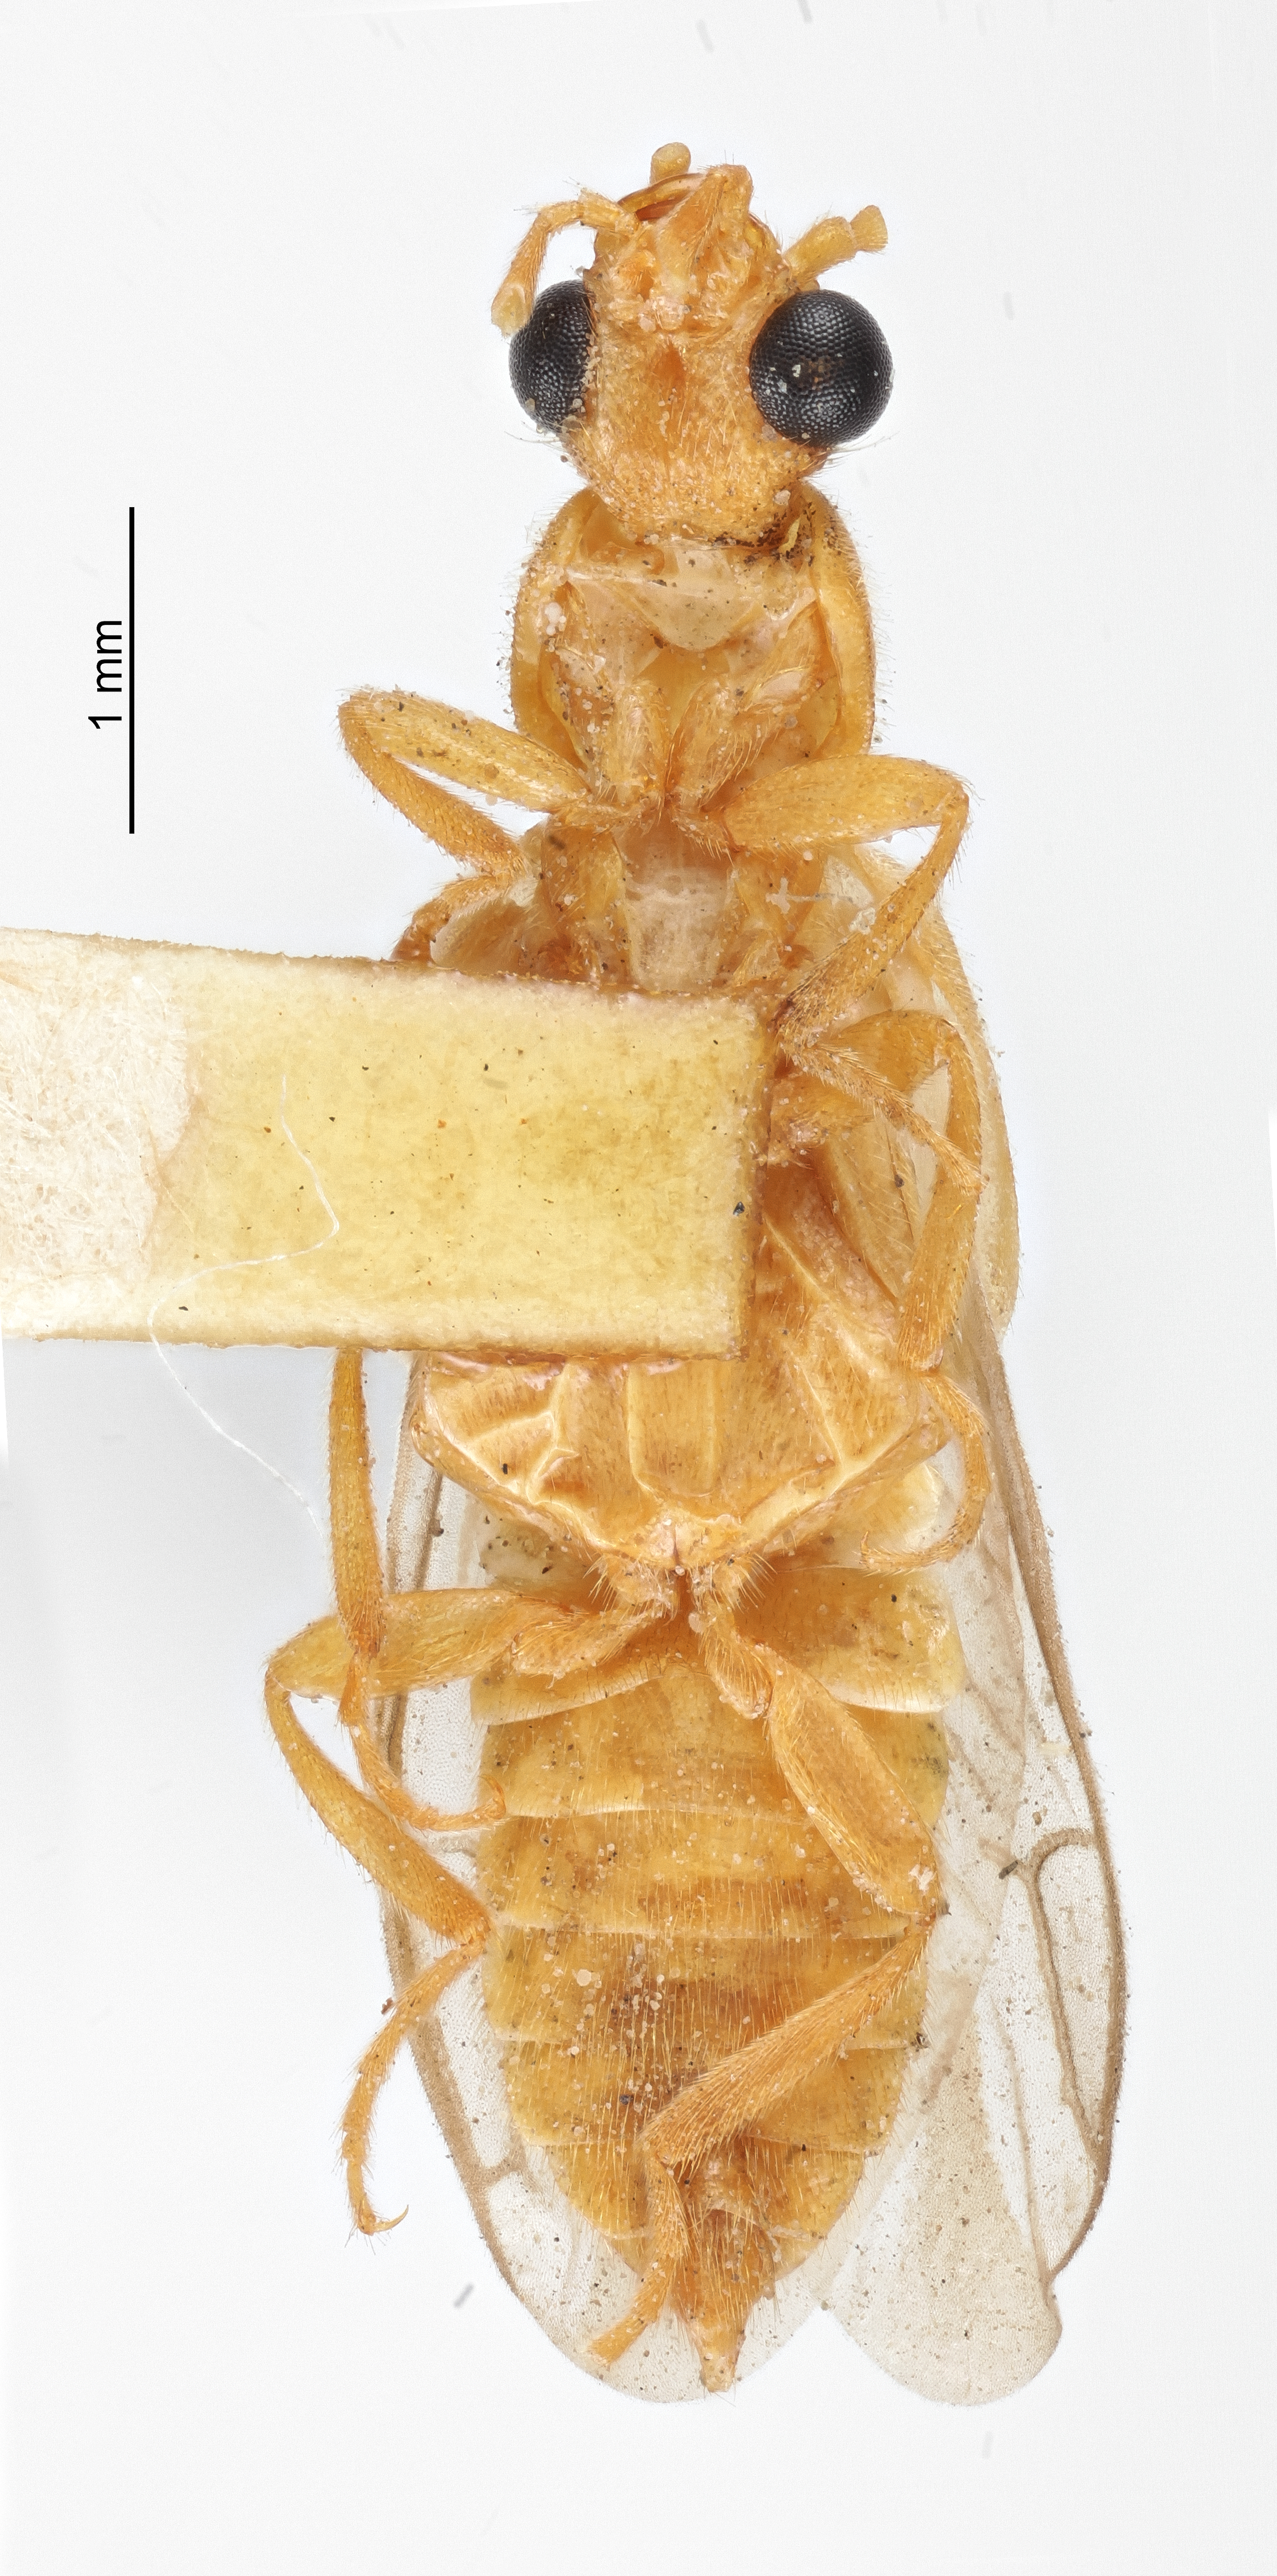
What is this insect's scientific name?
Paraptorthodius mirabilis
